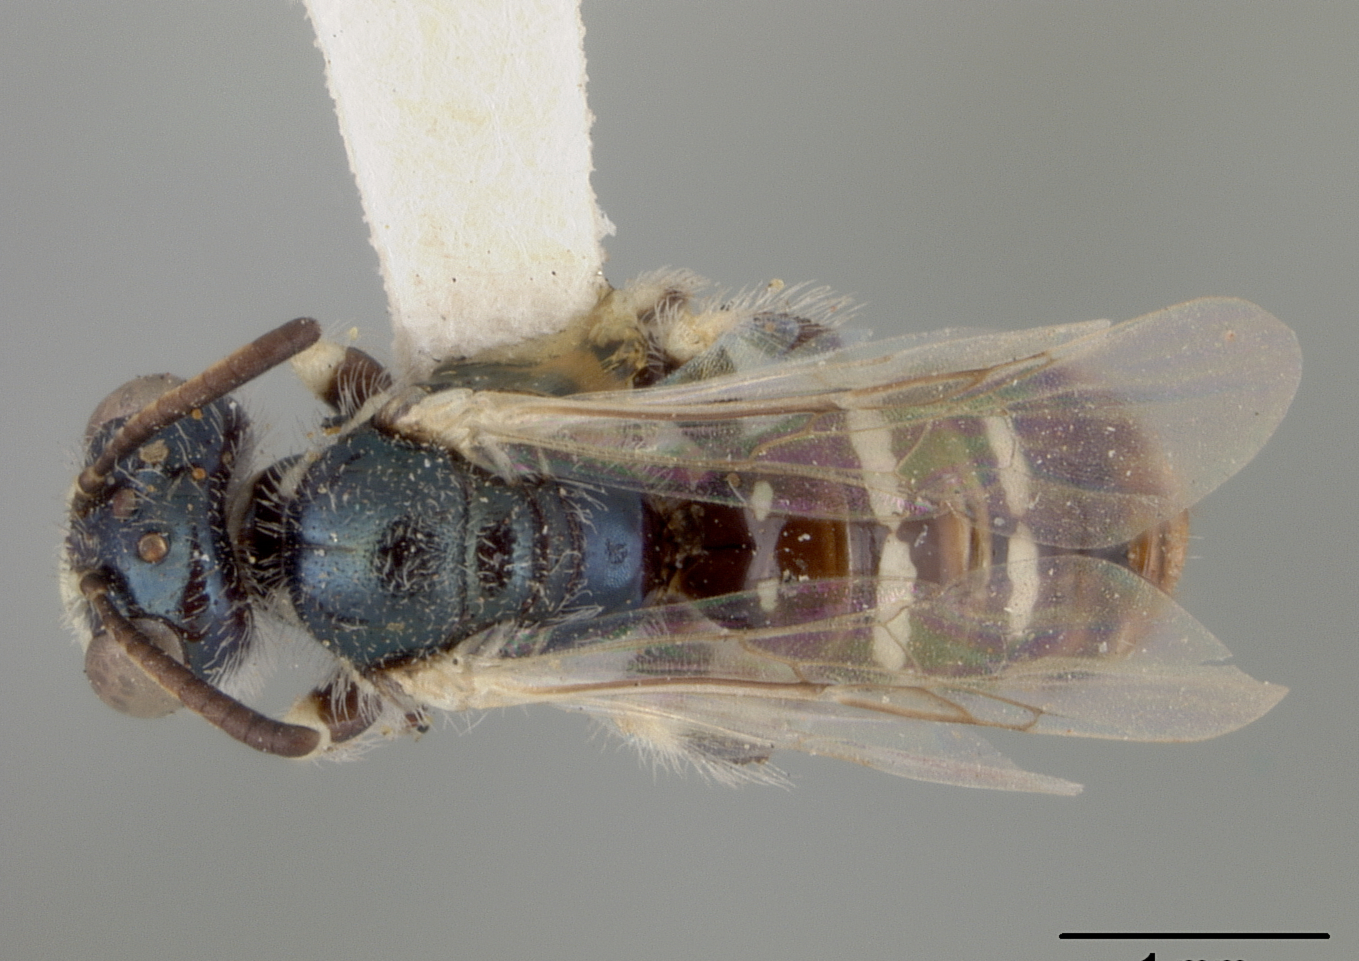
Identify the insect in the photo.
Perdita crotonis
